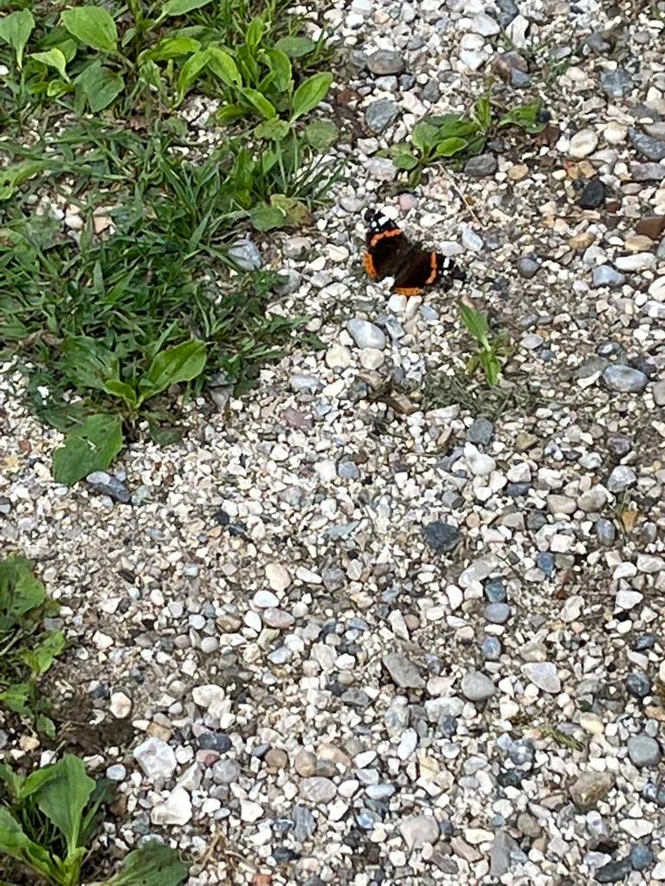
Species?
Vanessa atalanta
